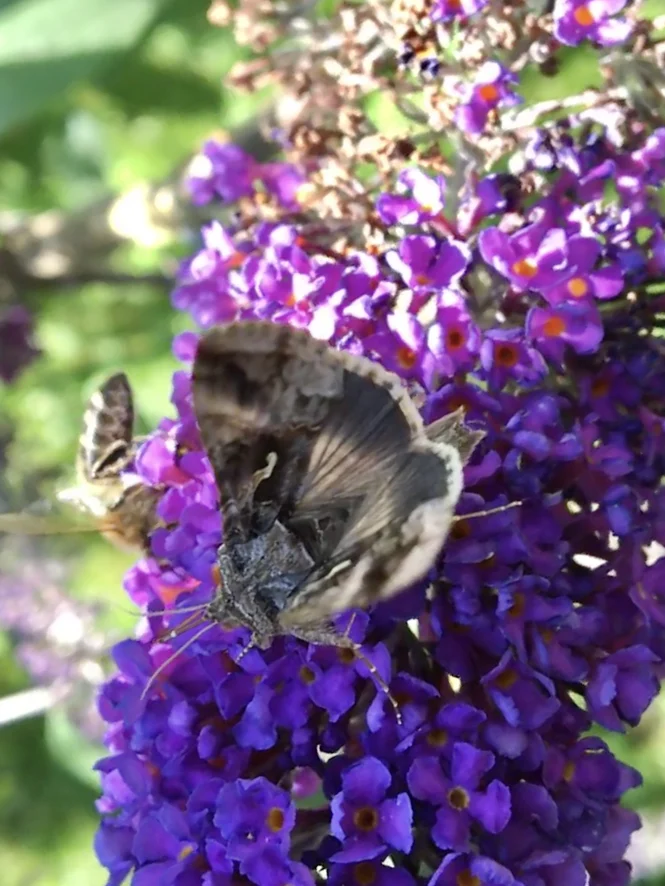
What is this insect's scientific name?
Autographa gamma
